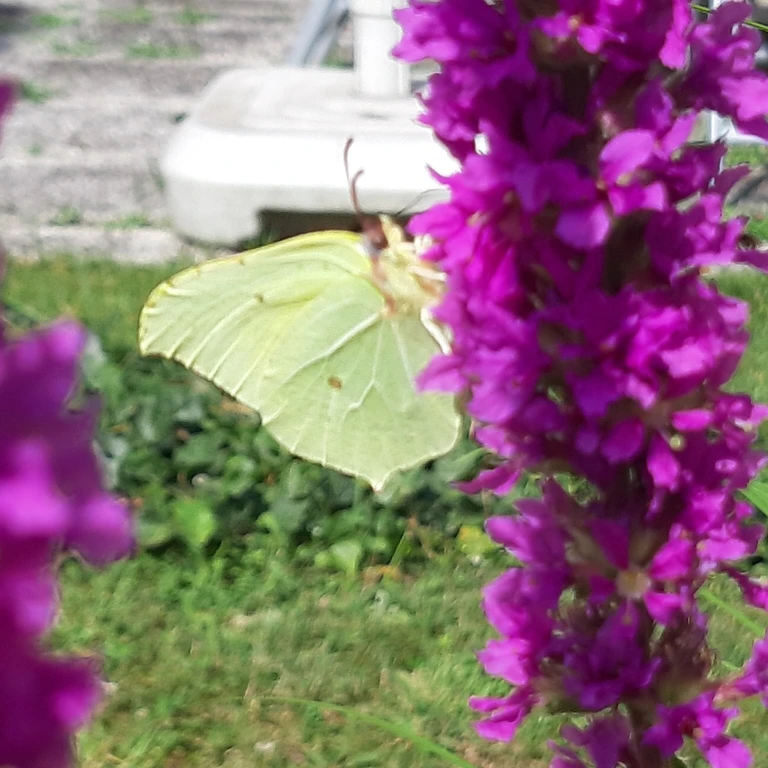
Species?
Gonepteryx rhamni
